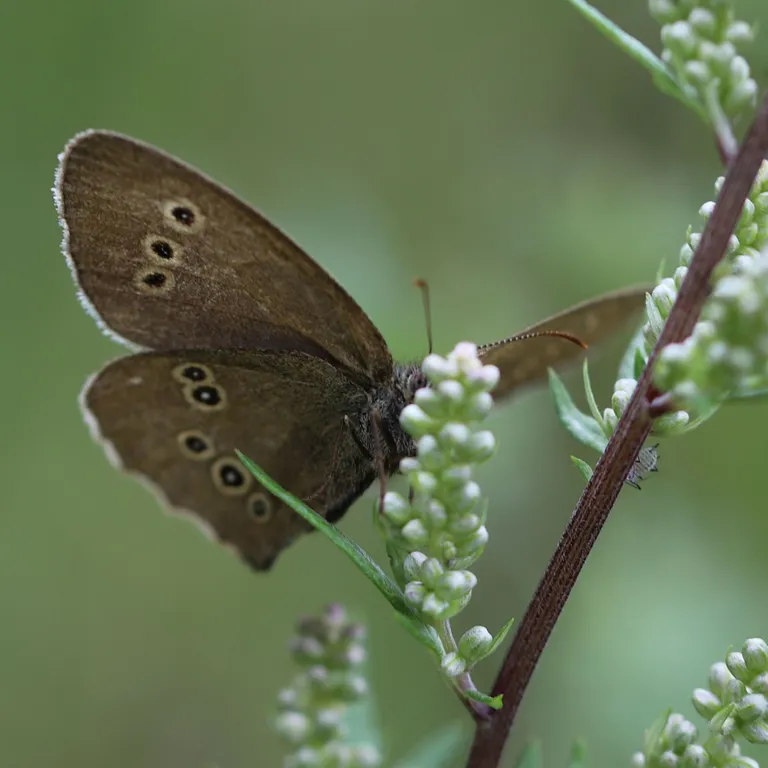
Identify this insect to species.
Aphantopus hyperantus
